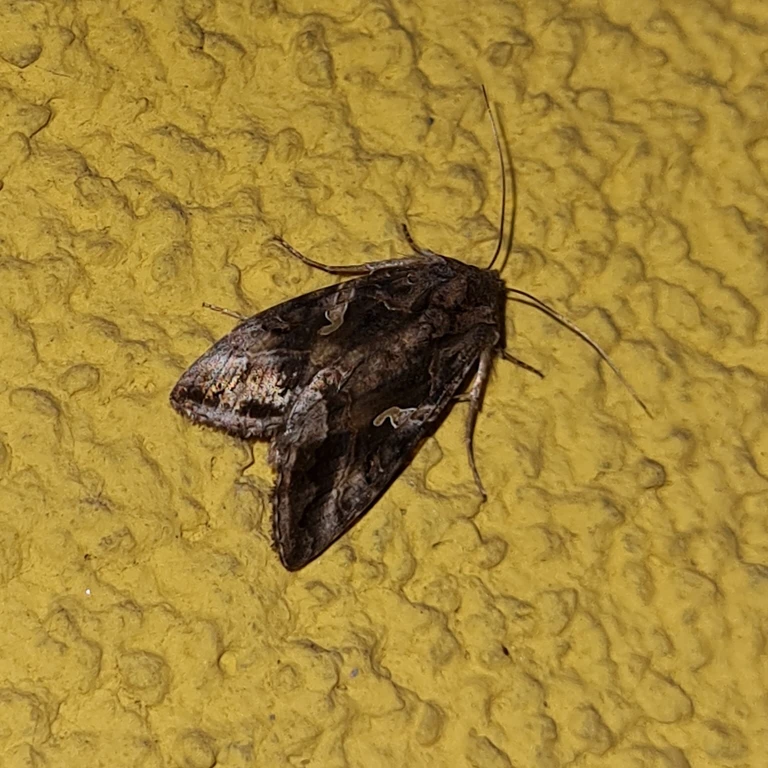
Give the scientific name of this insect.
Autographa gamma
